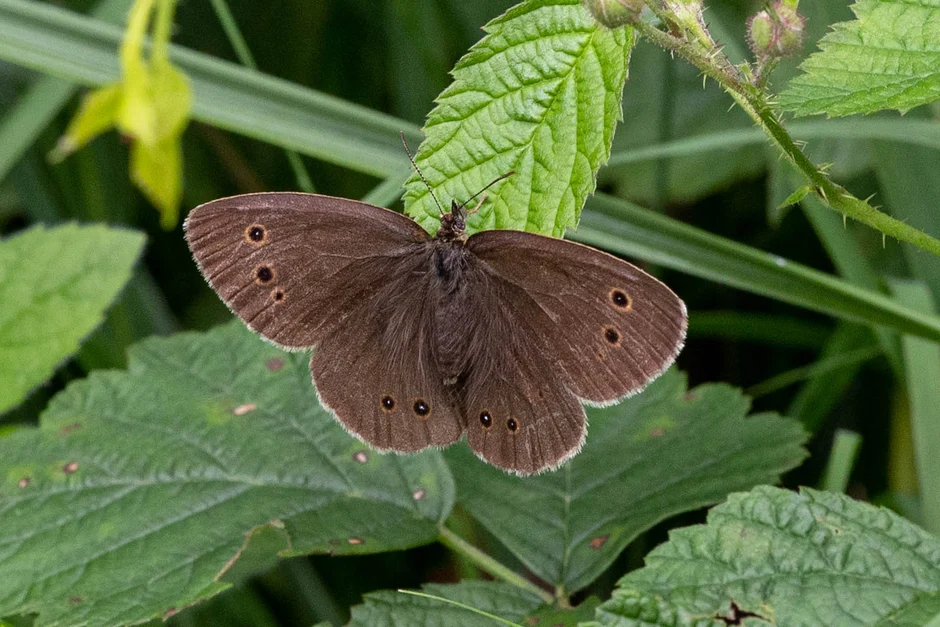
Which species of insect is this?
Aphantopus hyperantus
